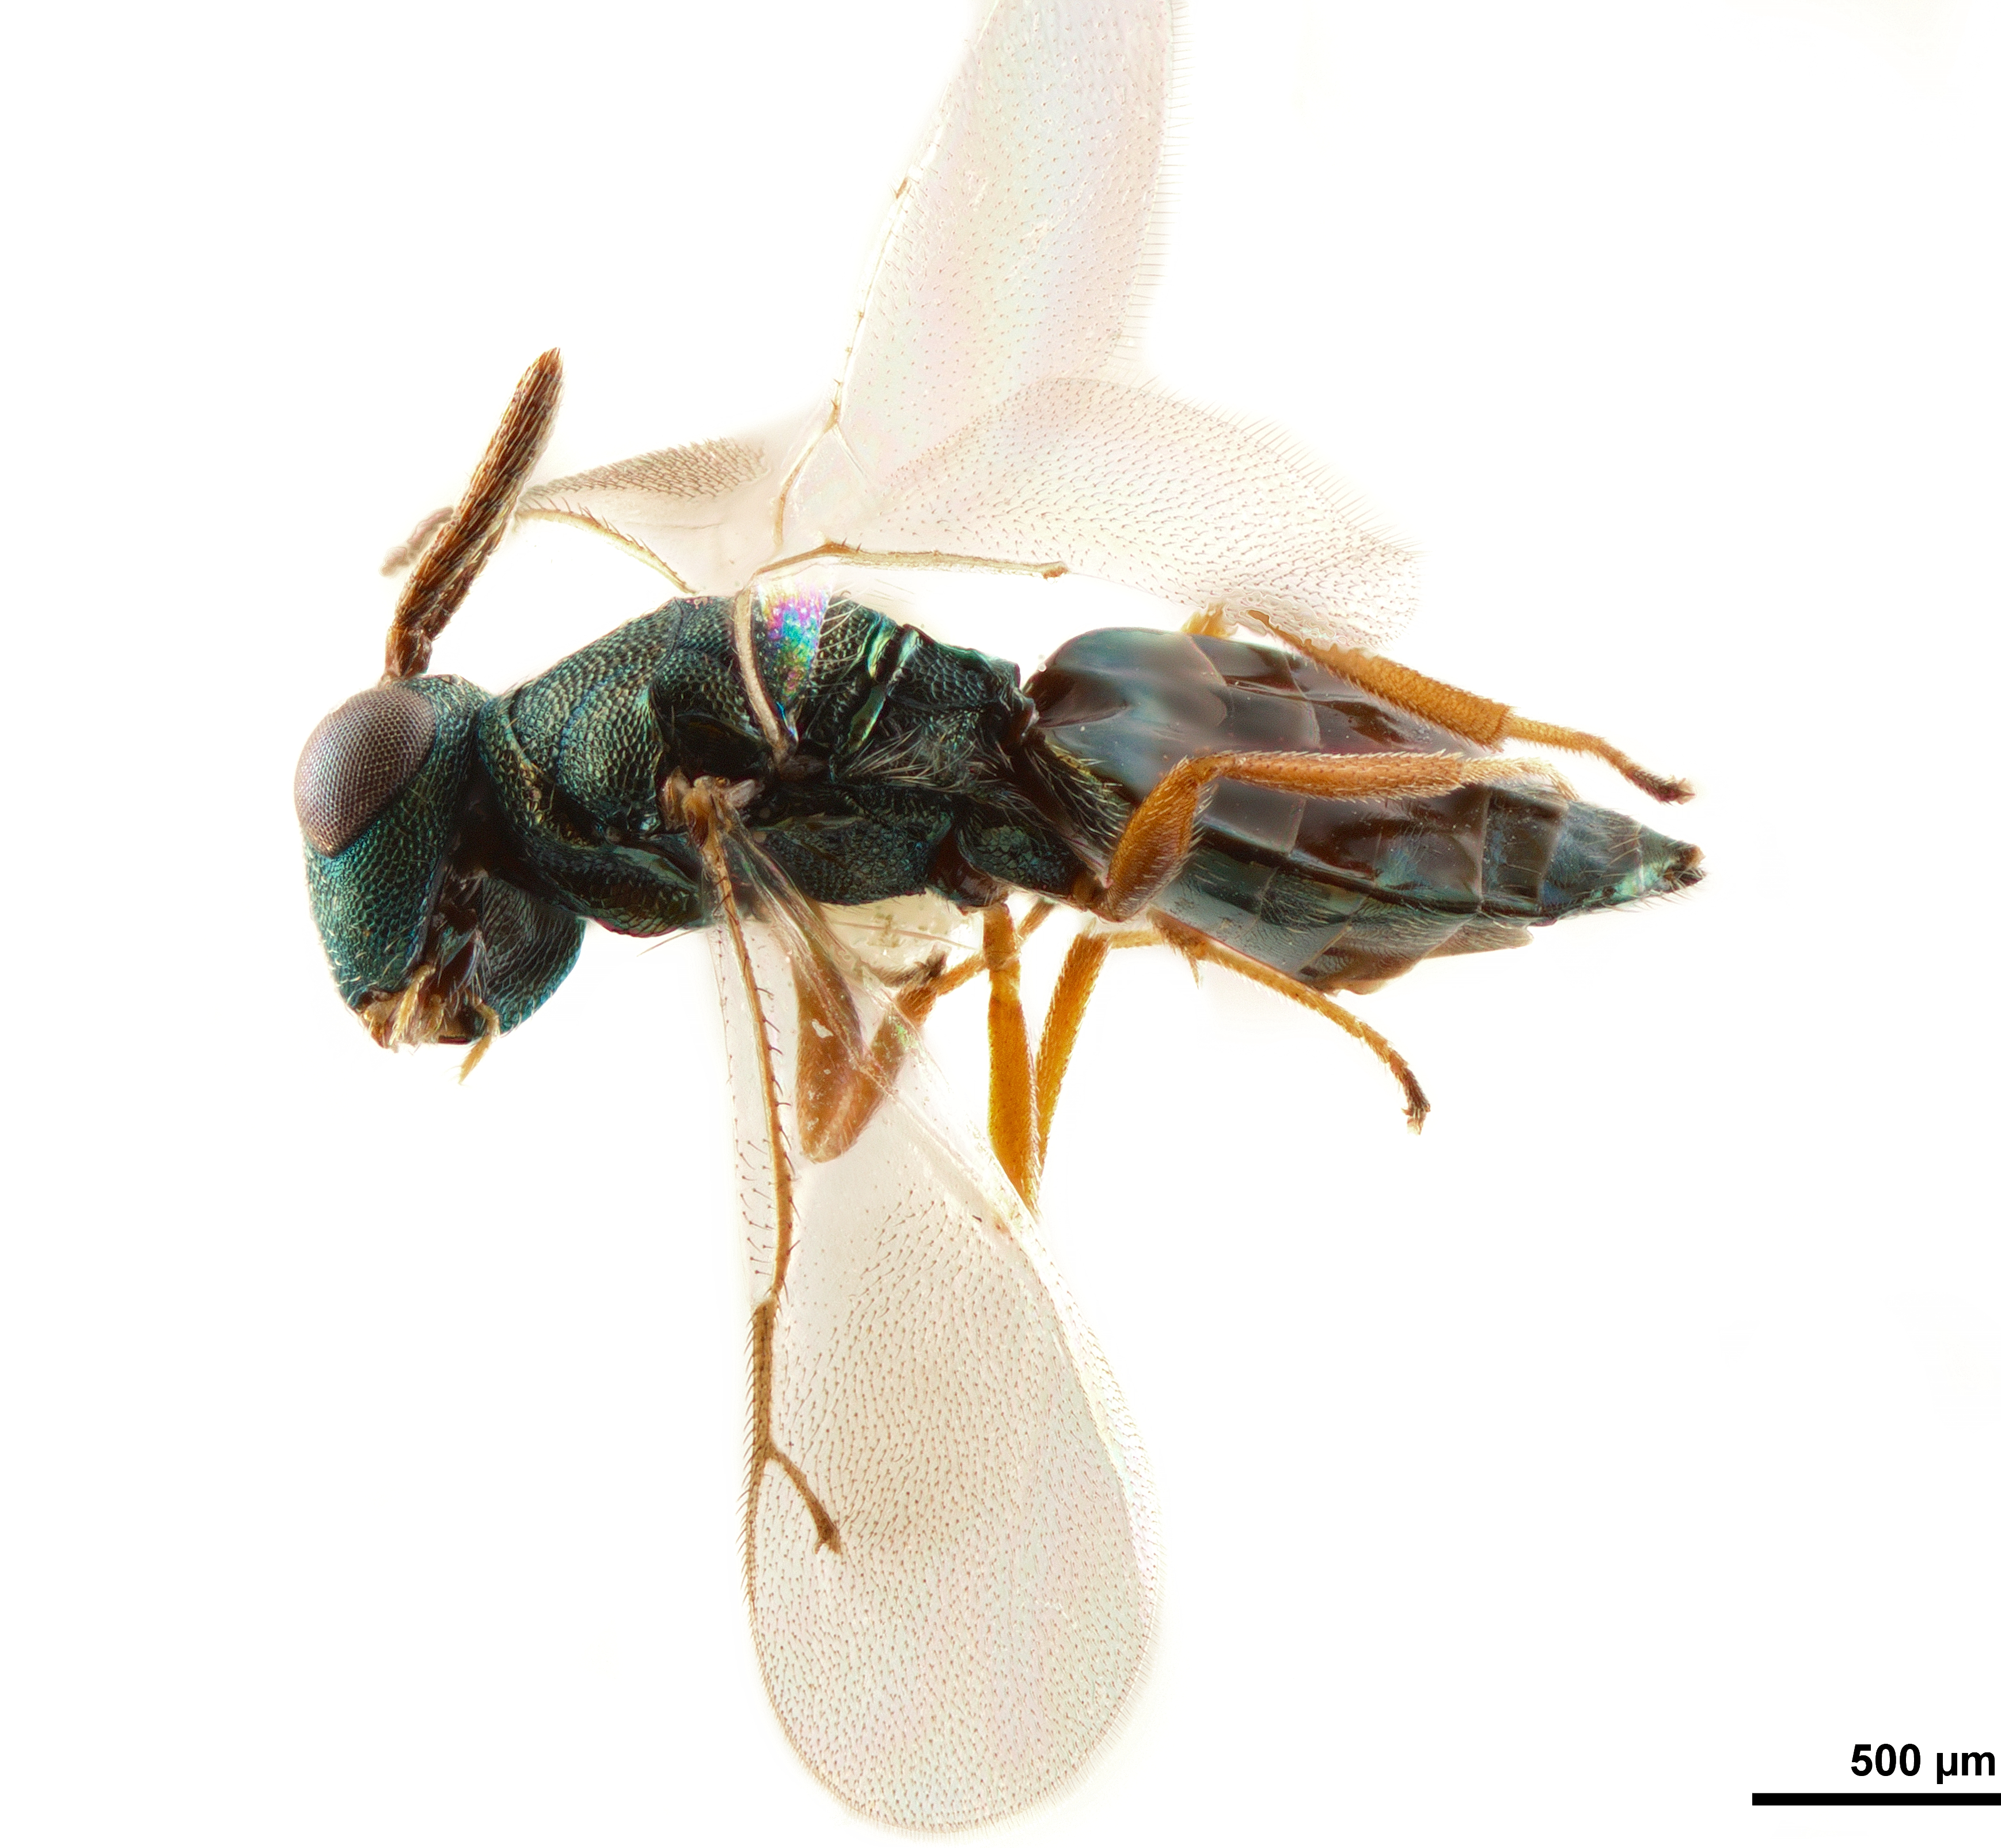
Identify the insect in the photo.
Pegopus discus
